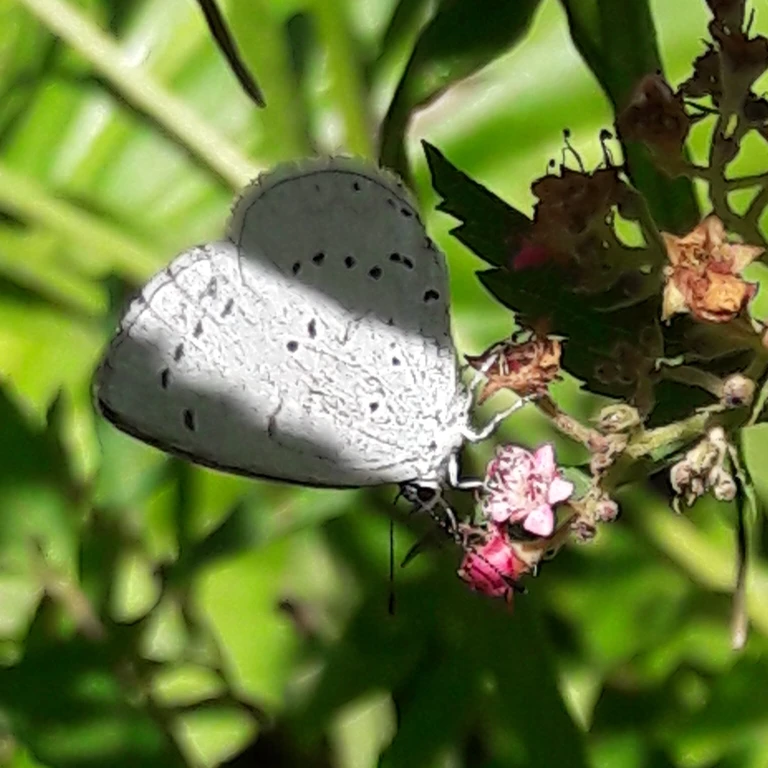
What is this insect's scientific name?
Celastrina argiolus
